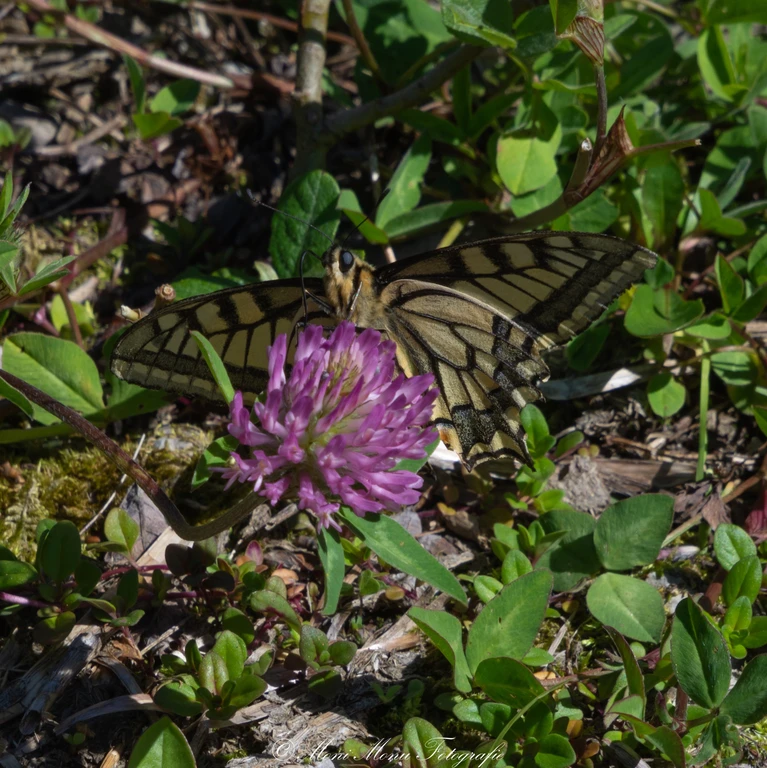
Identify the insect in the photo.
Papilio machaon
